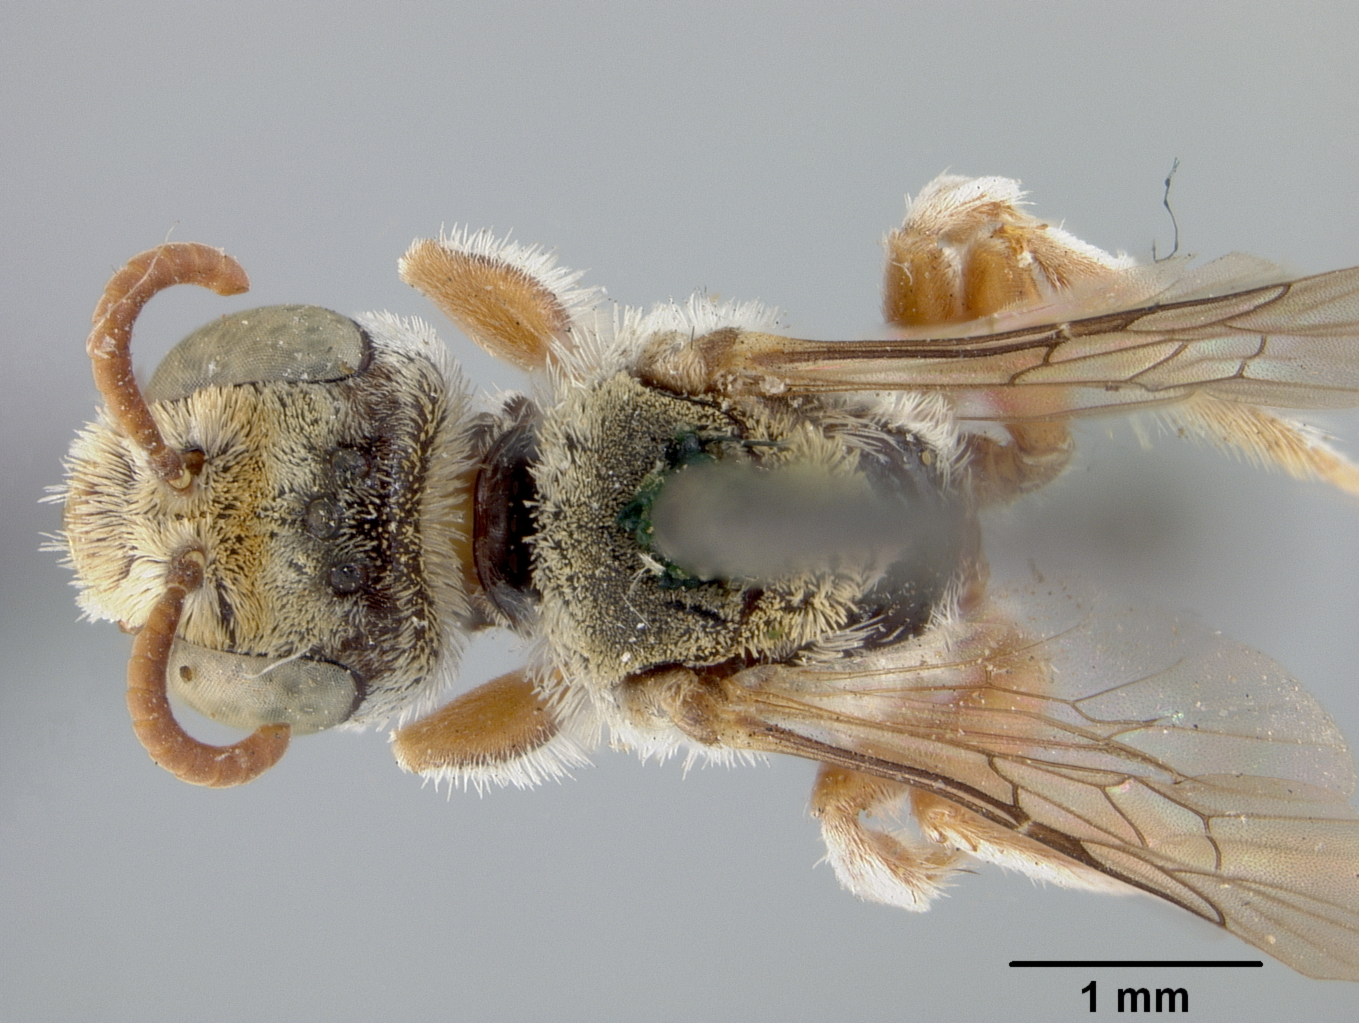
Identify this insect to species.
Zacesta rufipes
